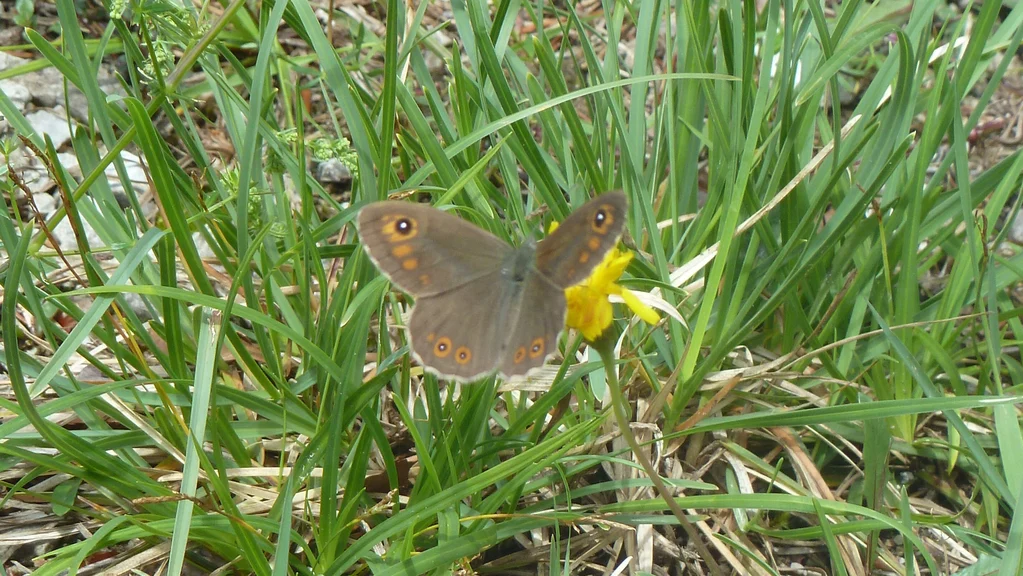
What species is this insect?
Lasiommata maera (also Pararge maera)
